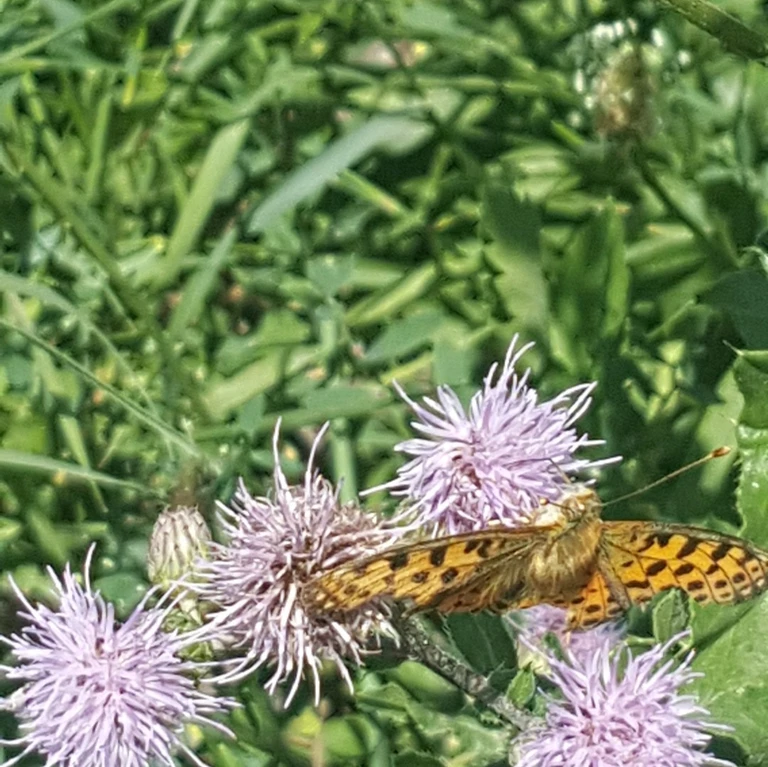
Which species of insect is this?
Issoria lathonia
